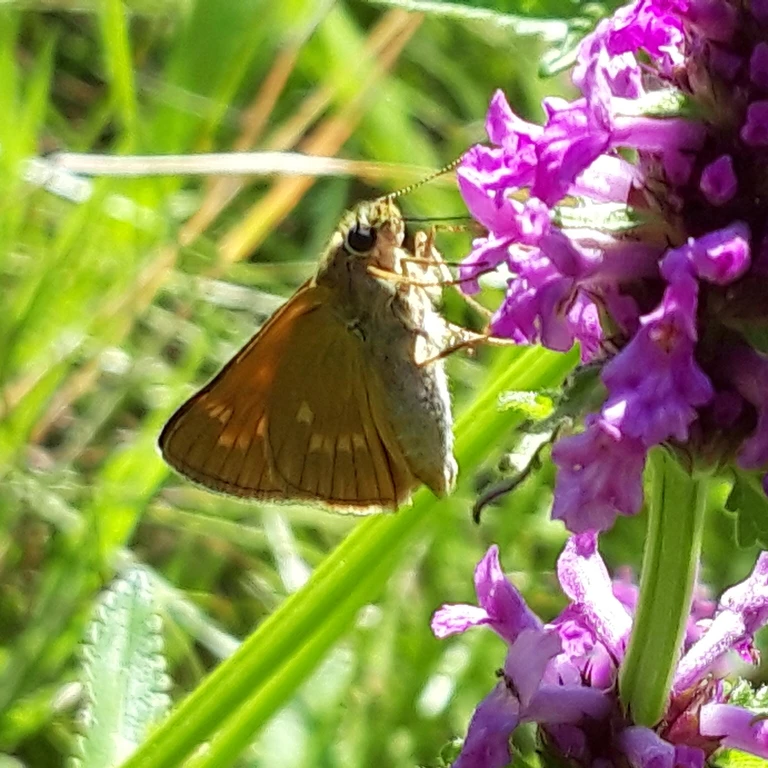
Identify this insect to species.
Ochlodes sylvanus (also Ochlodes venata)
